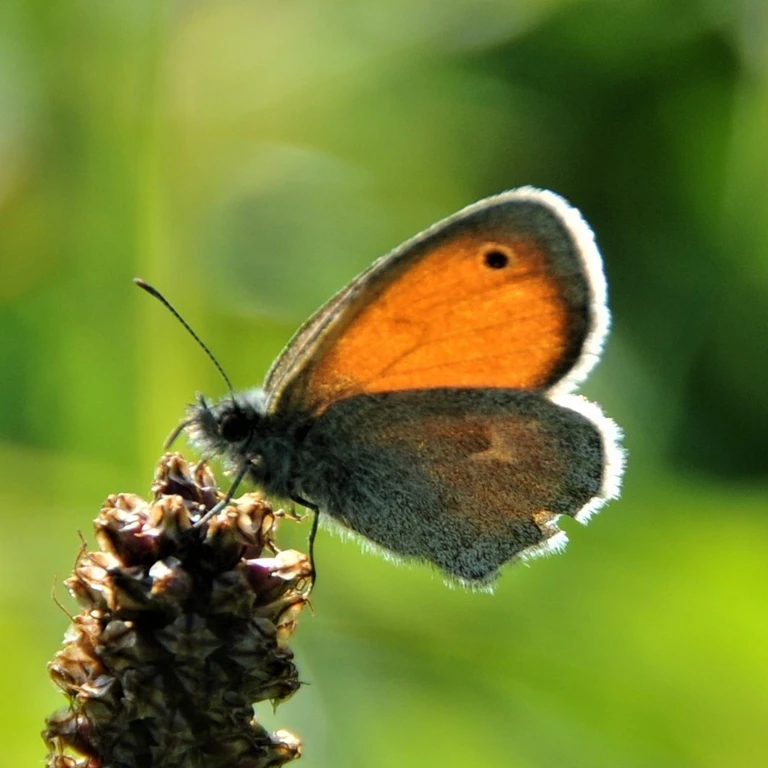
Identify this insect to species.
Coenonympha pamphilus
